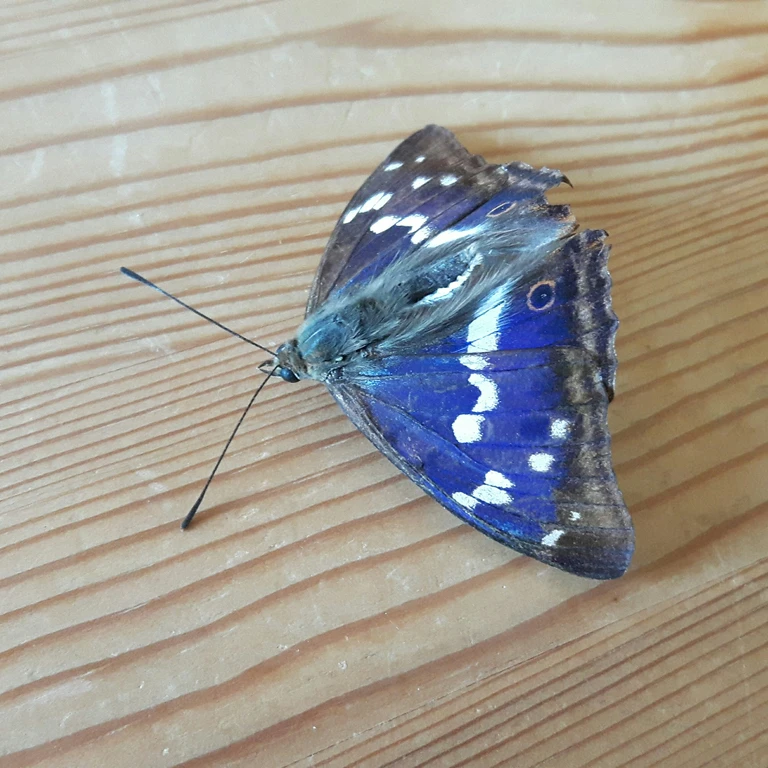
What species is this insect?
Apatura iris
